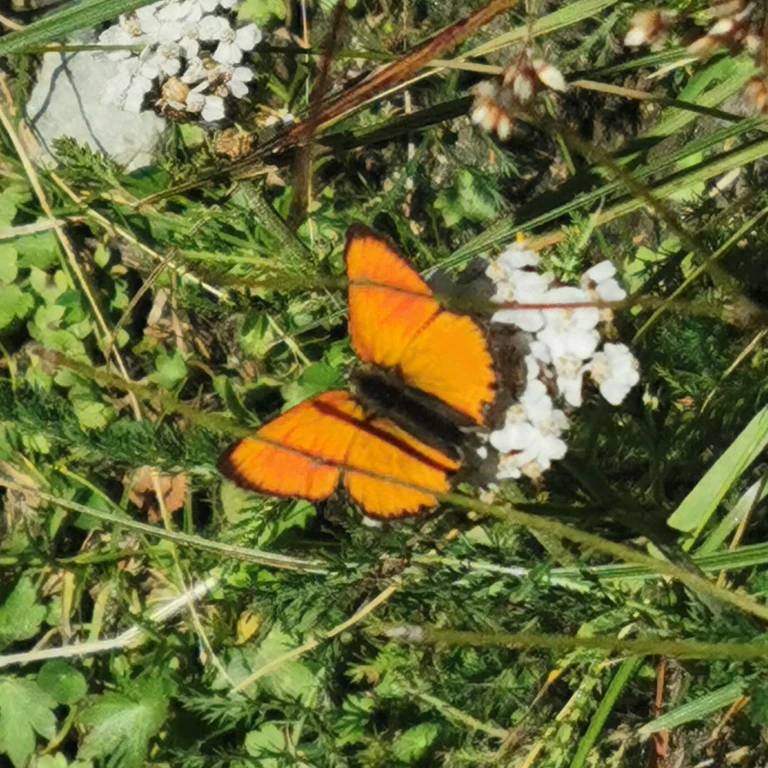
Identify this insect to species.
Lycaena virgaureae
